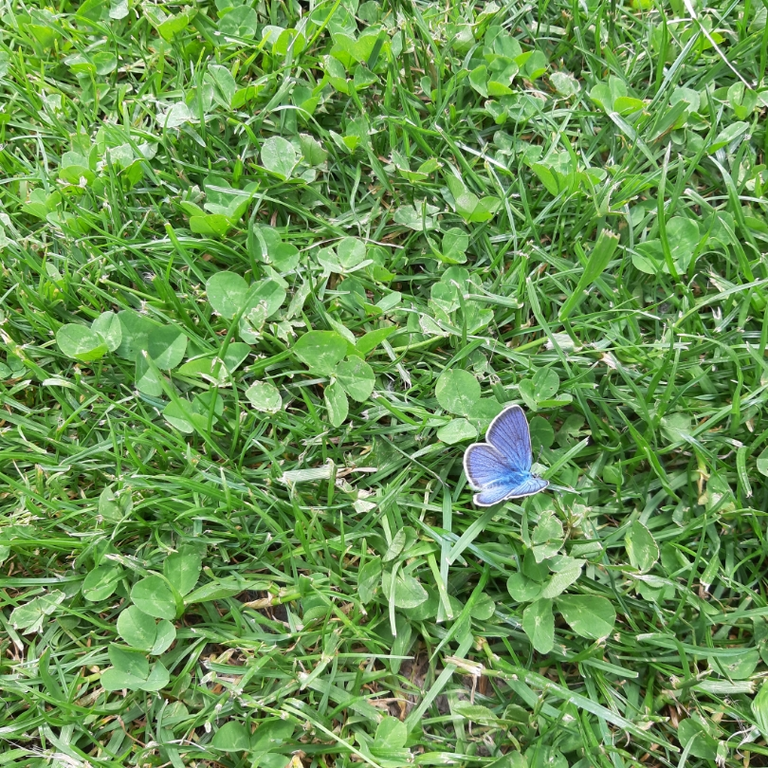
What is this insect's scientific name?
Cyaniris semiargus
